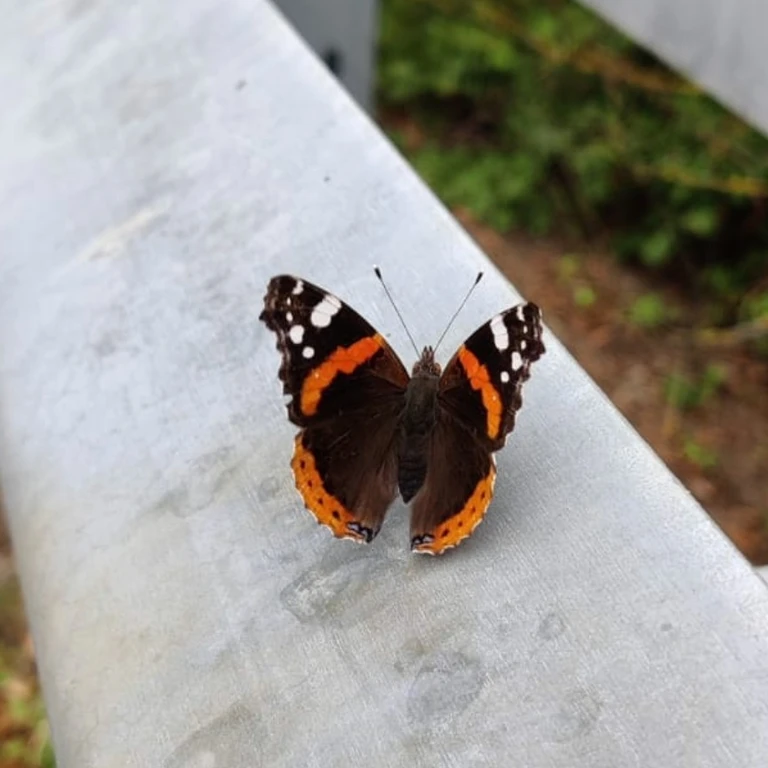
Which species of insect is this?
Vanessa atalanta
